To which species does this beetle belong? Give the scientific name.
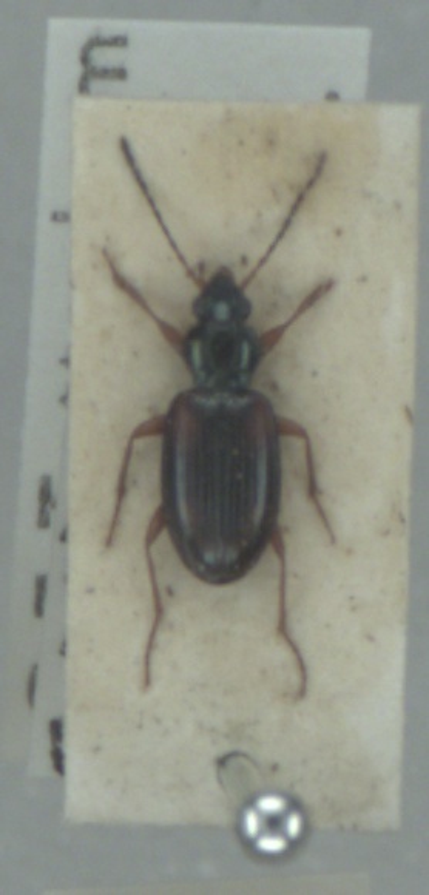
Bembidion tetracolum
